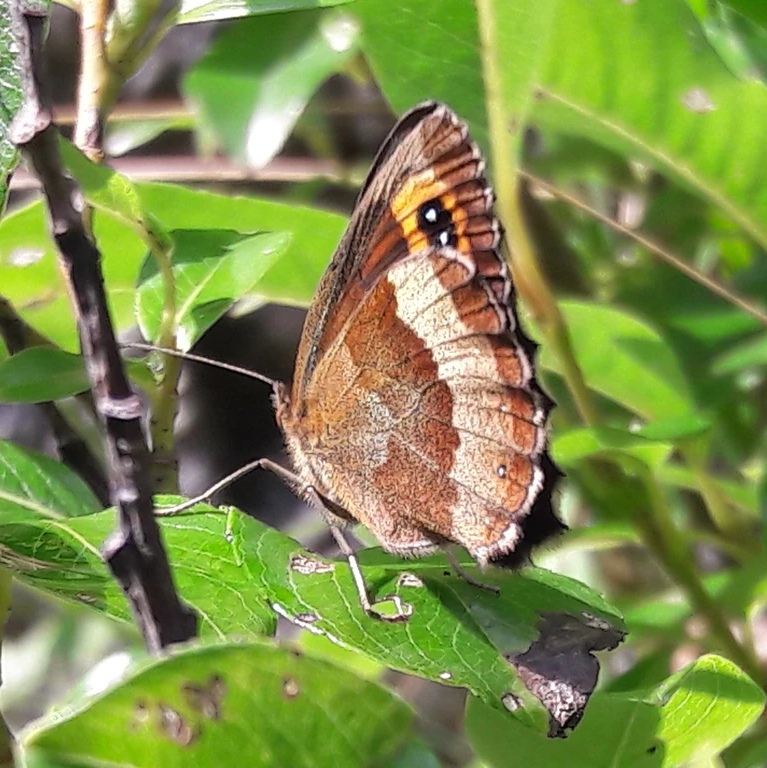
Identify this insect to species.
Erebia aethiops
